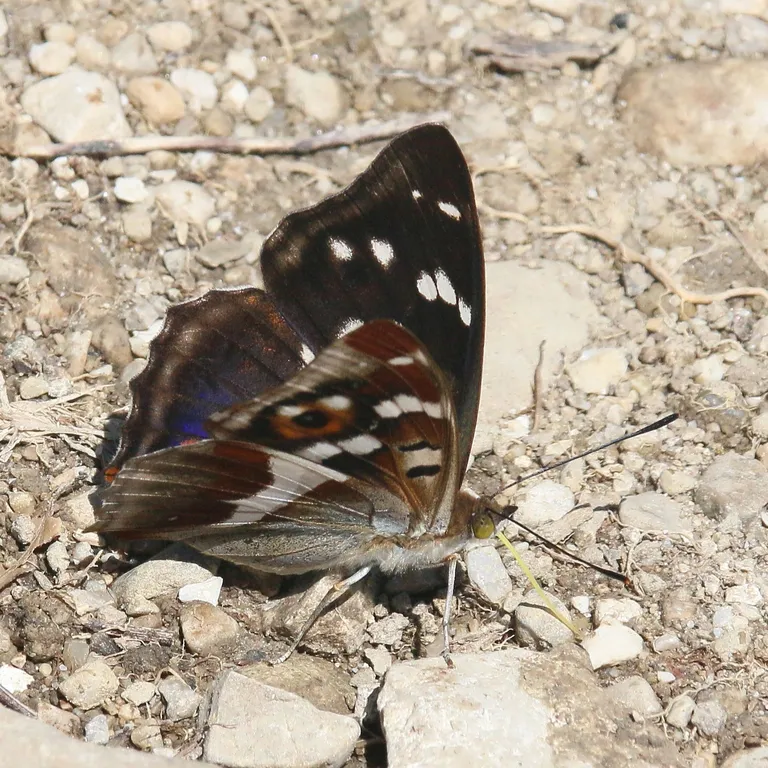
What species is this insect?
Apatura iris
